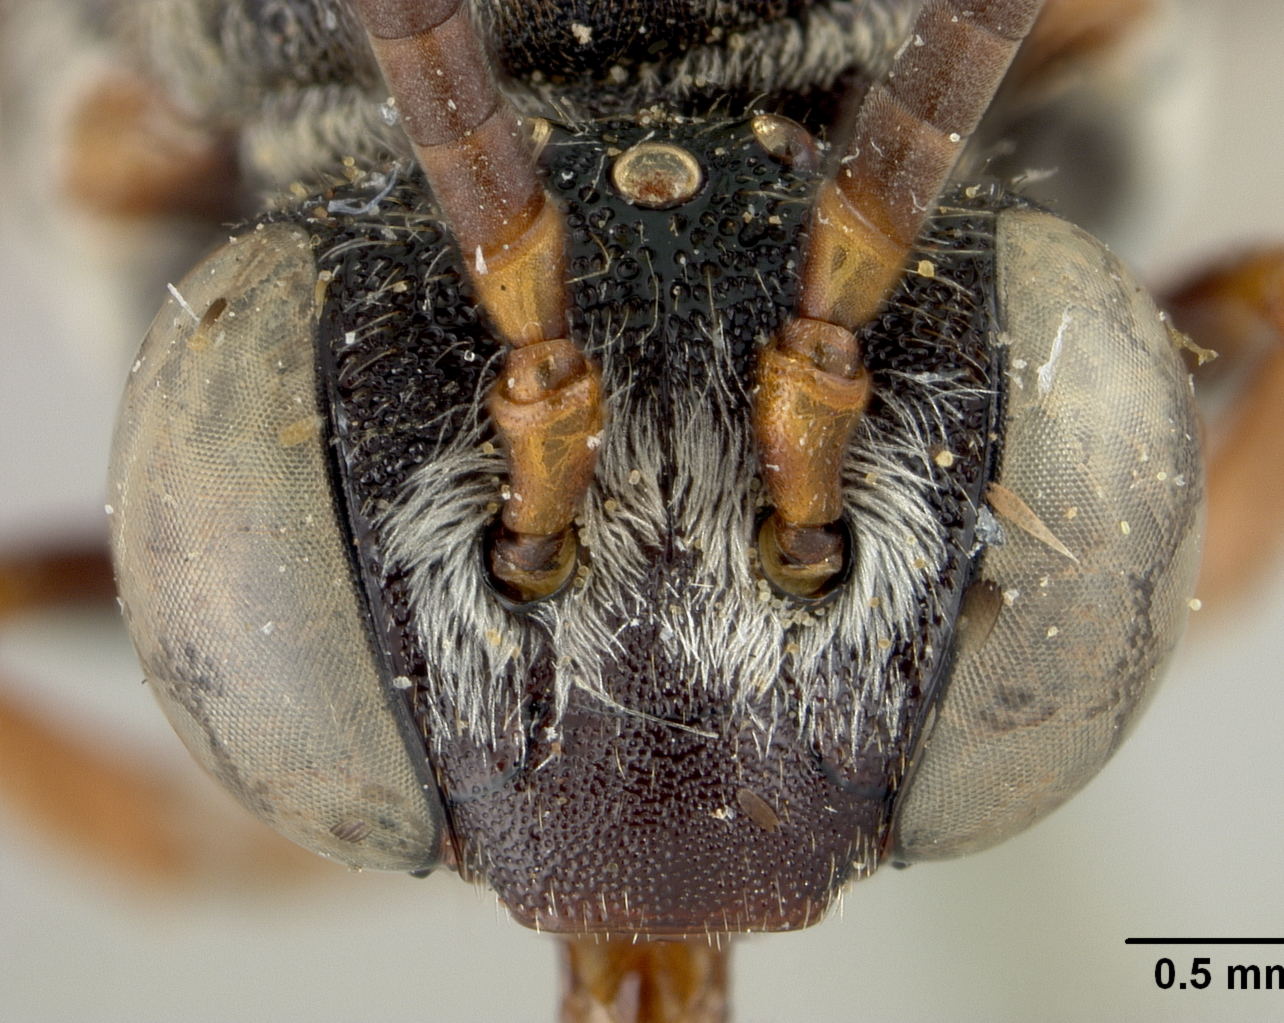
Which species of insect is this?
Epeolus hitei
